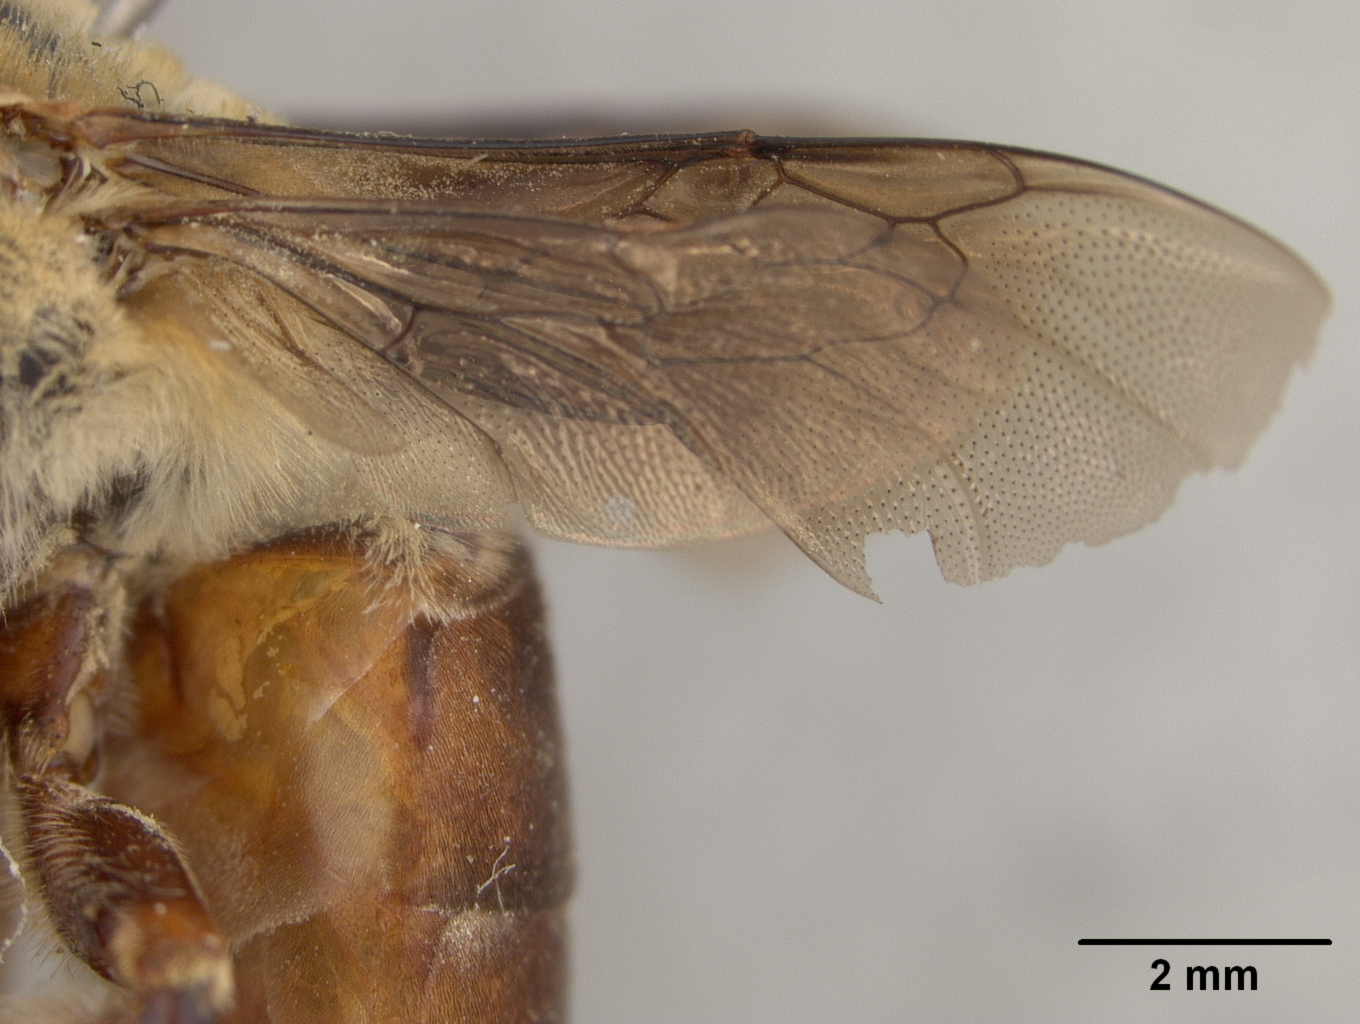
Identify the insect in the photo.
Centris inermis
